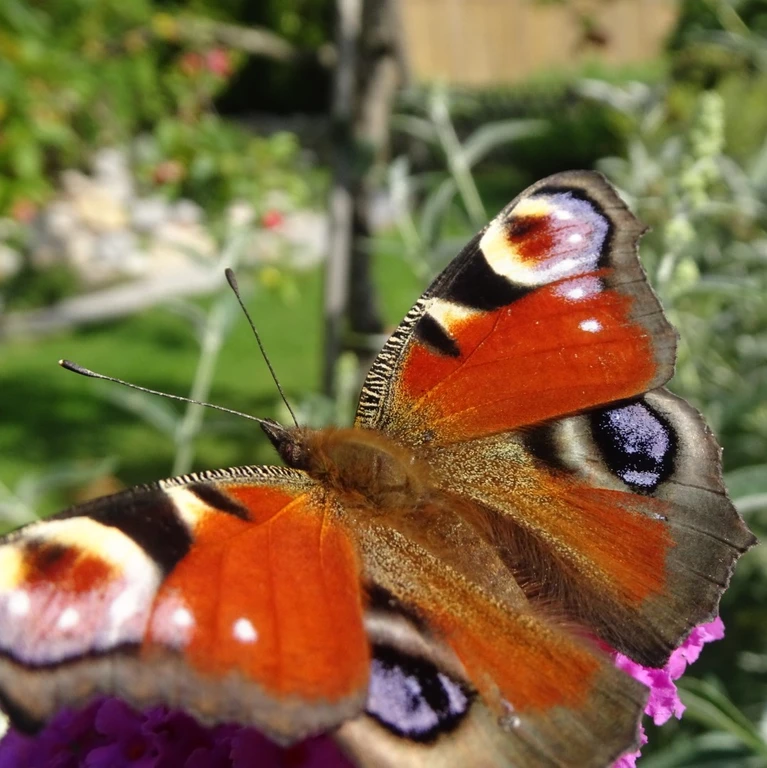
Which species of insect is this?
Aglais io
